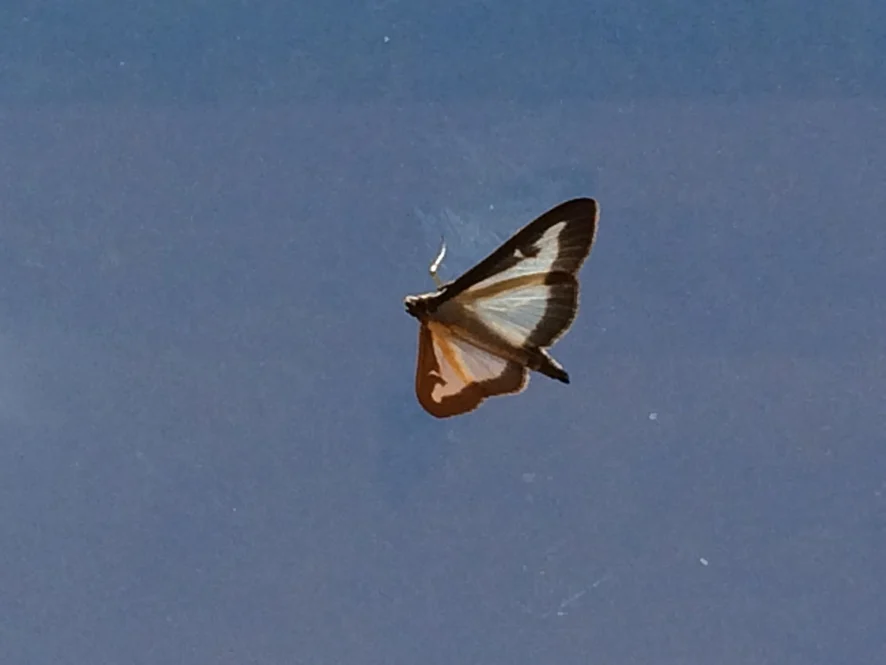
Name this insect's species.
Cydalima perspectalis
